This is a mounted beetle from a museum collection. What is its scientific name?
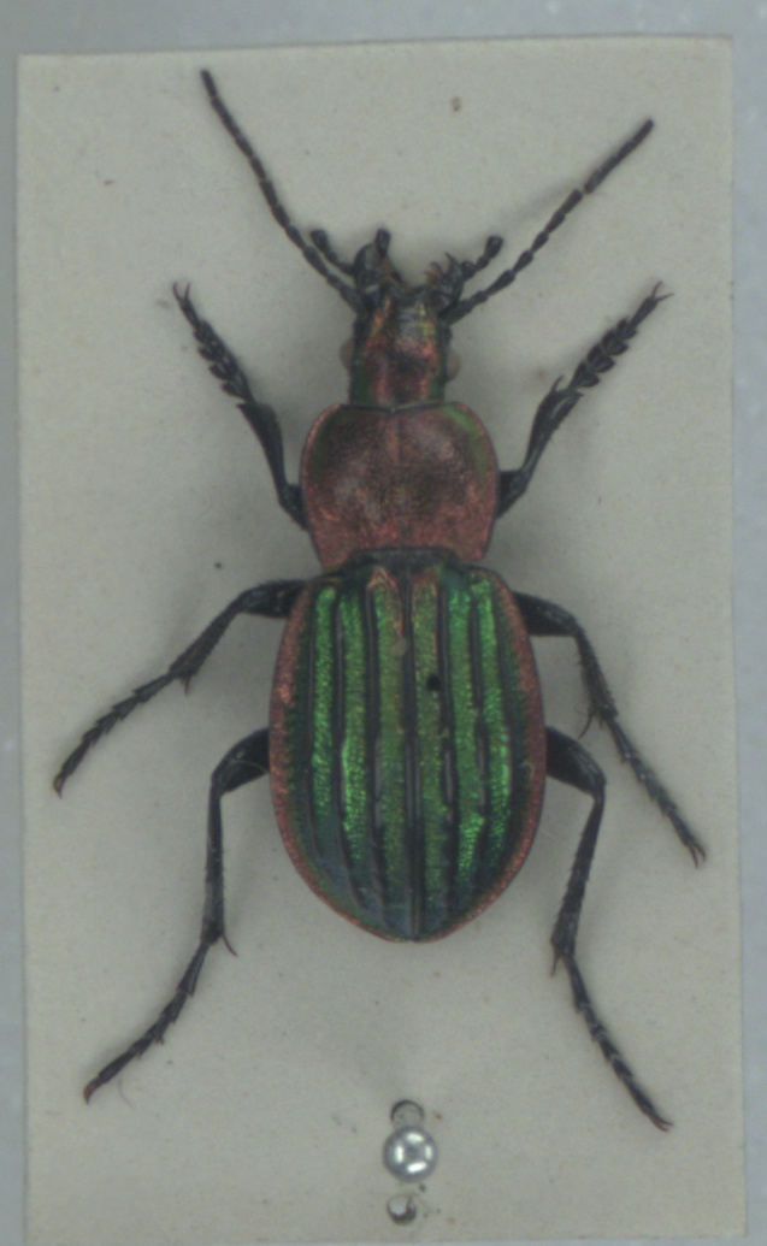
Carabus nitens
